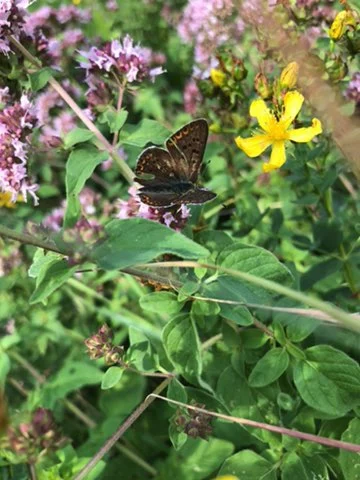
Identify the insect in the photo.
Lycaena tityrus (also Loweia tityrus)
